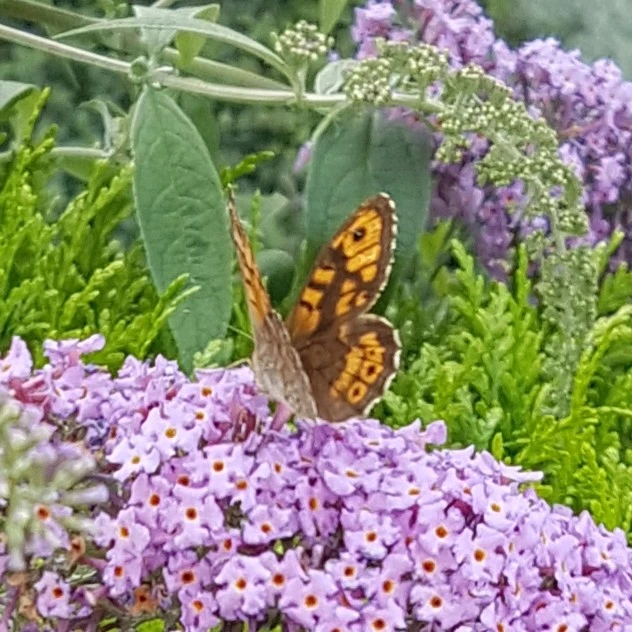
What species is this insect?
Lasiommata megera (also Pararge megera)
